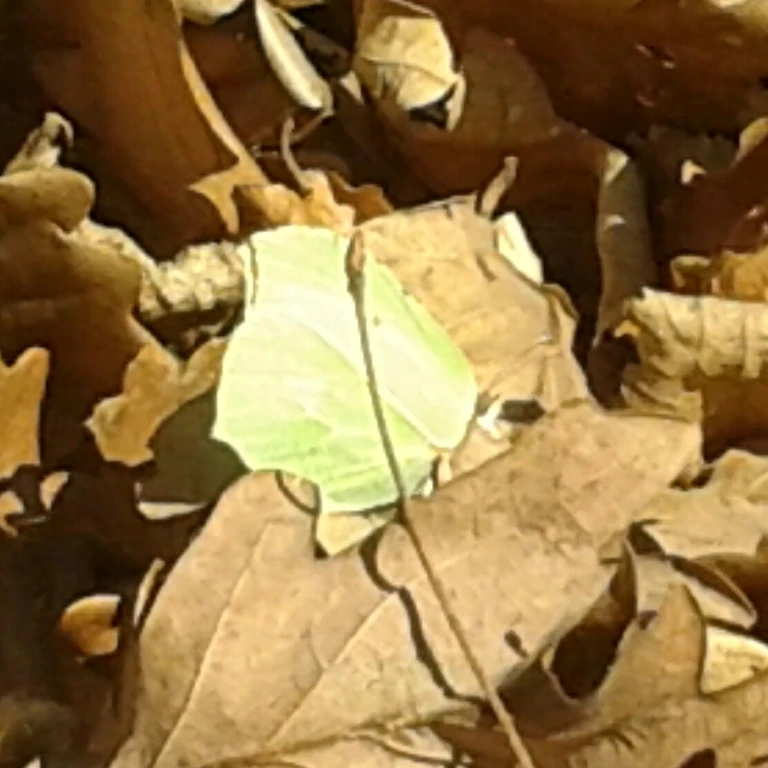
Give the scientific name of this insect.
Gonepteryx rhamni
